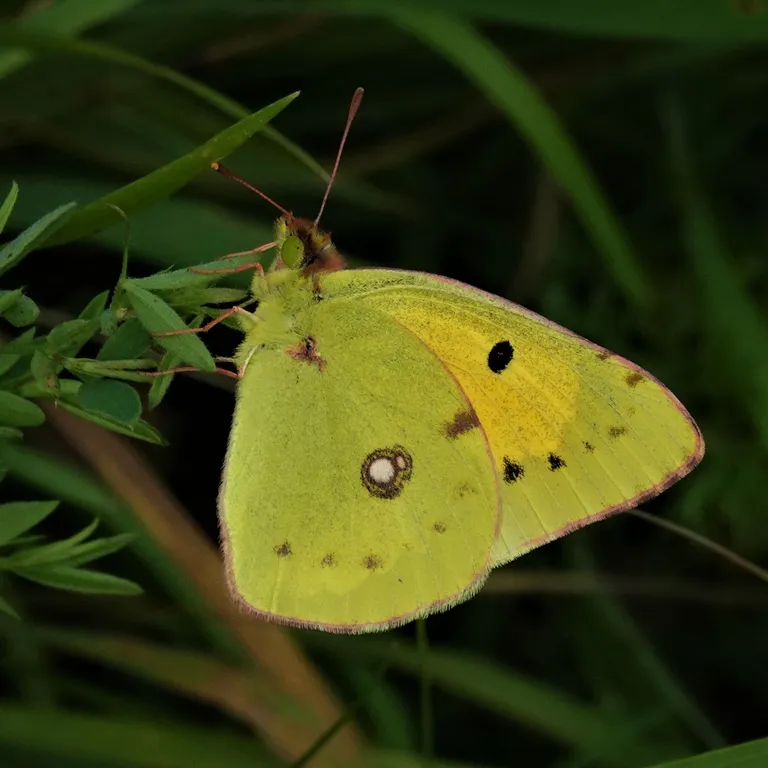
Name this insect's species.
Colias croceus
